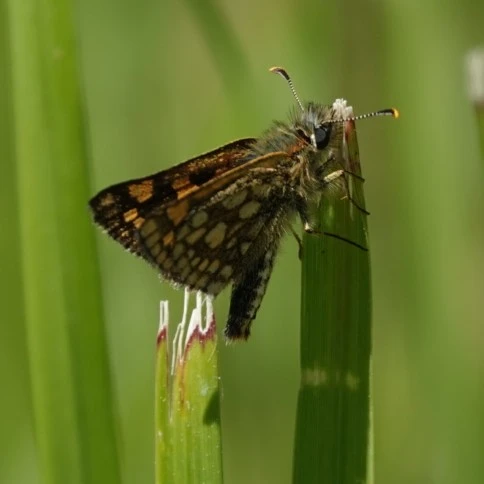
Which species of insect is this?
Carterocephalus palaemon
